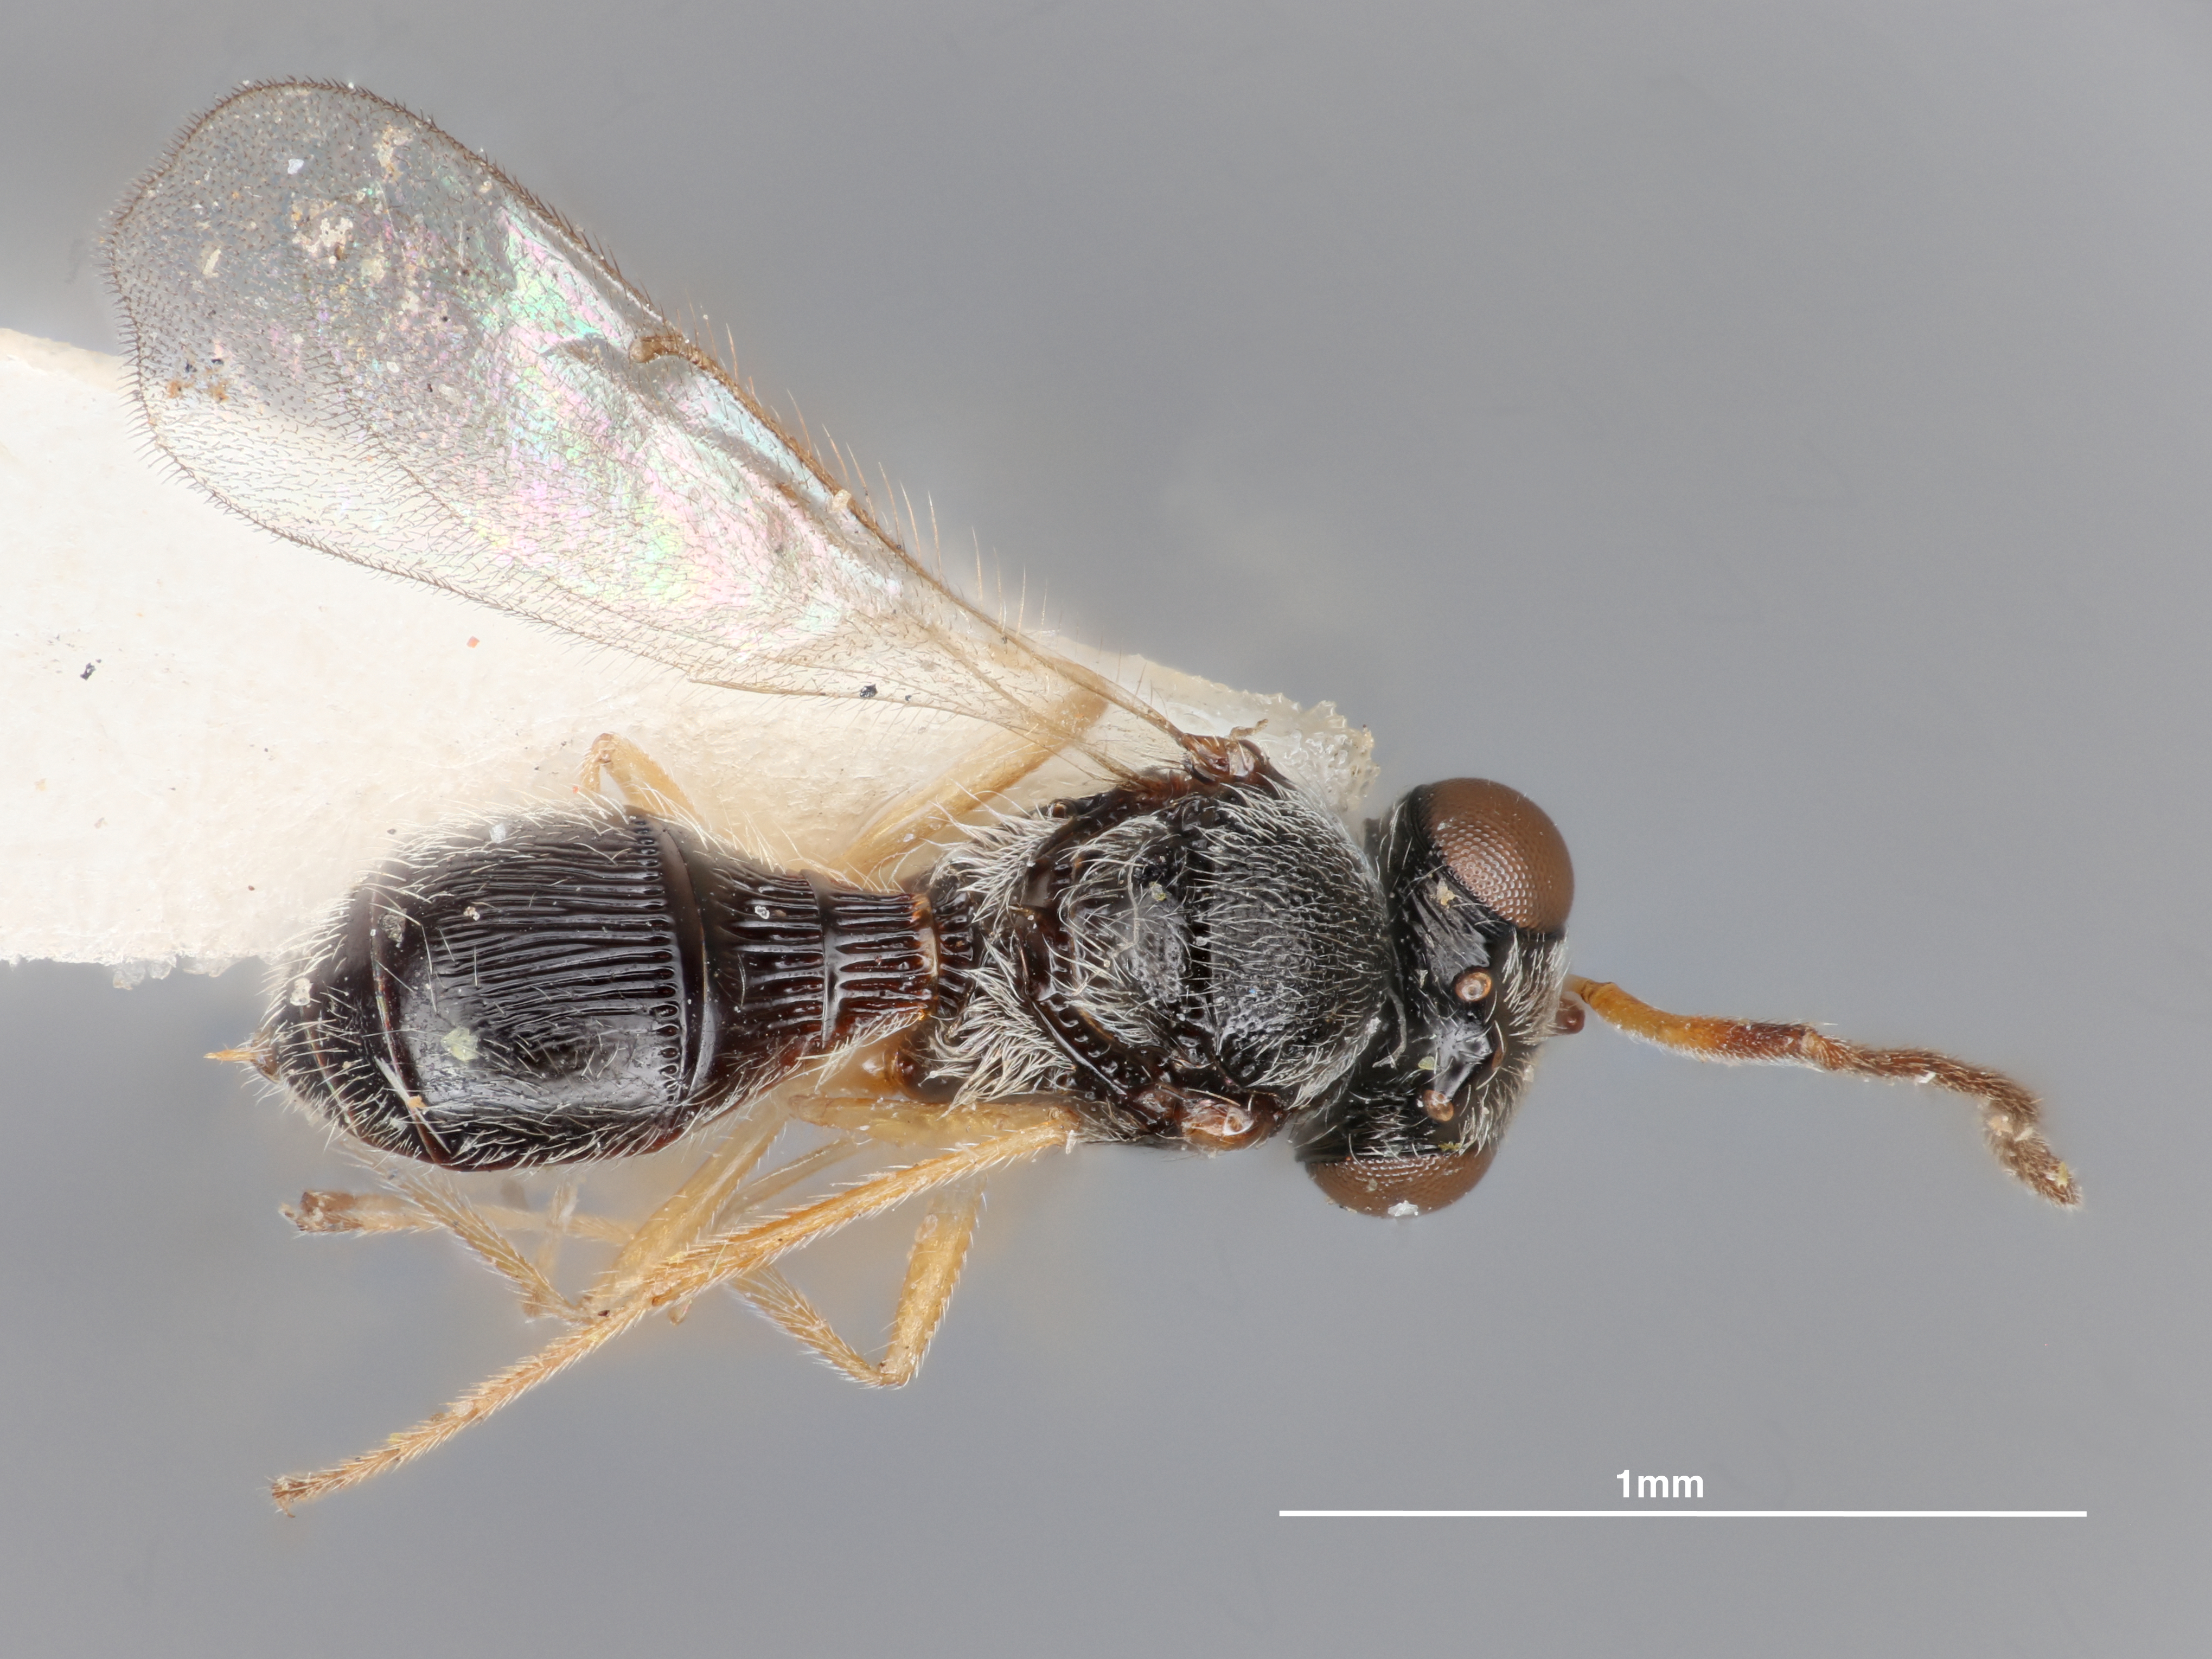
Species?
Trimorus dimidicornis
